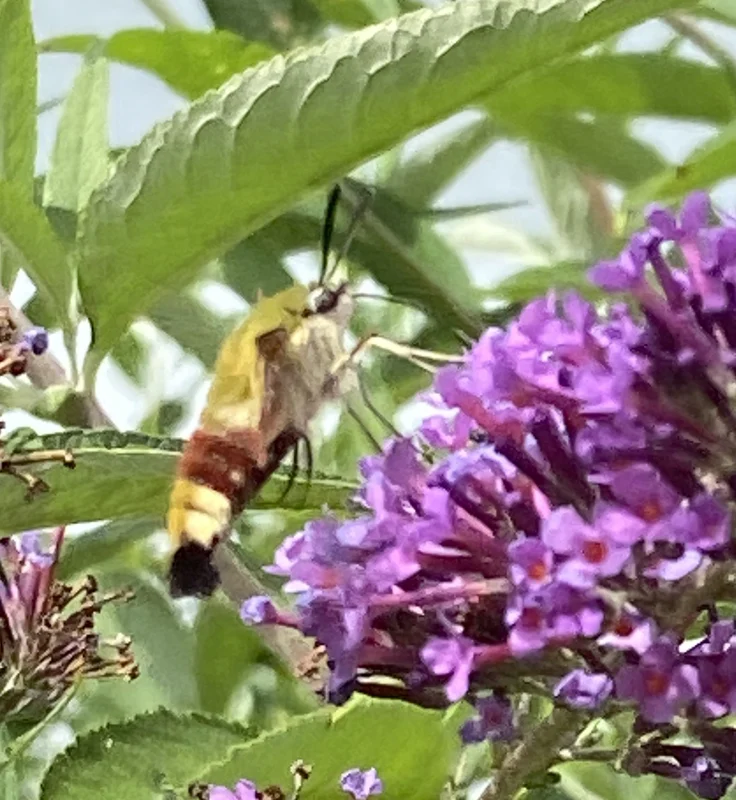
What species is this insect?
Hemaris fuciformis
